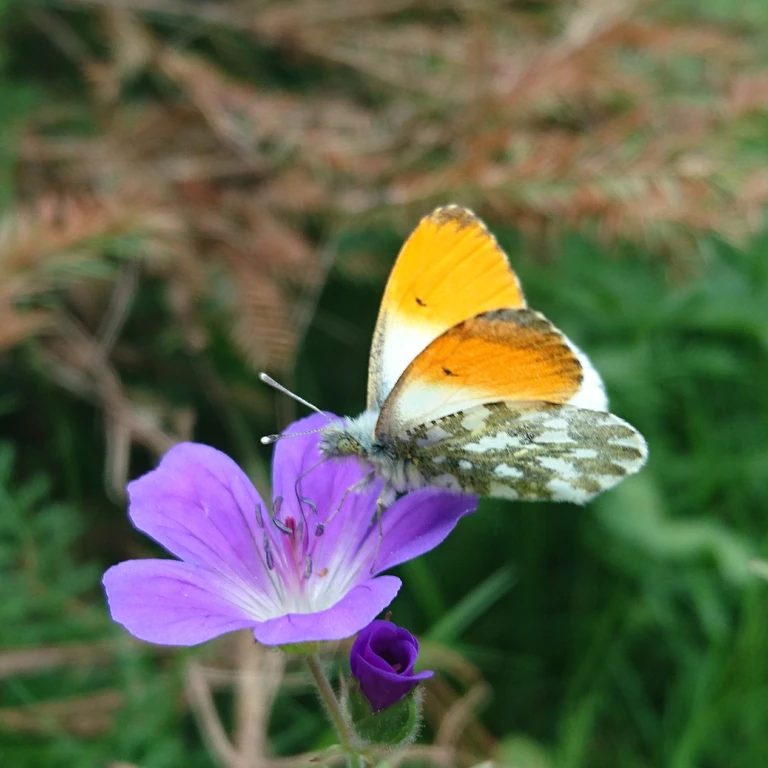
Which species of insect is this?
Anthocharis cardamines
